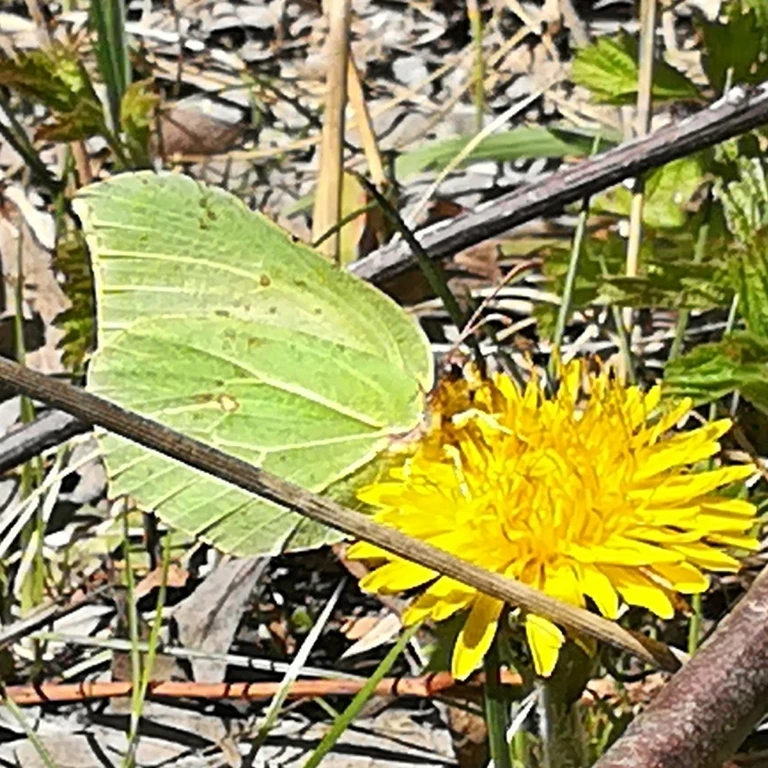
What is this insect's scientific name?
Gonepteryx rhamni
